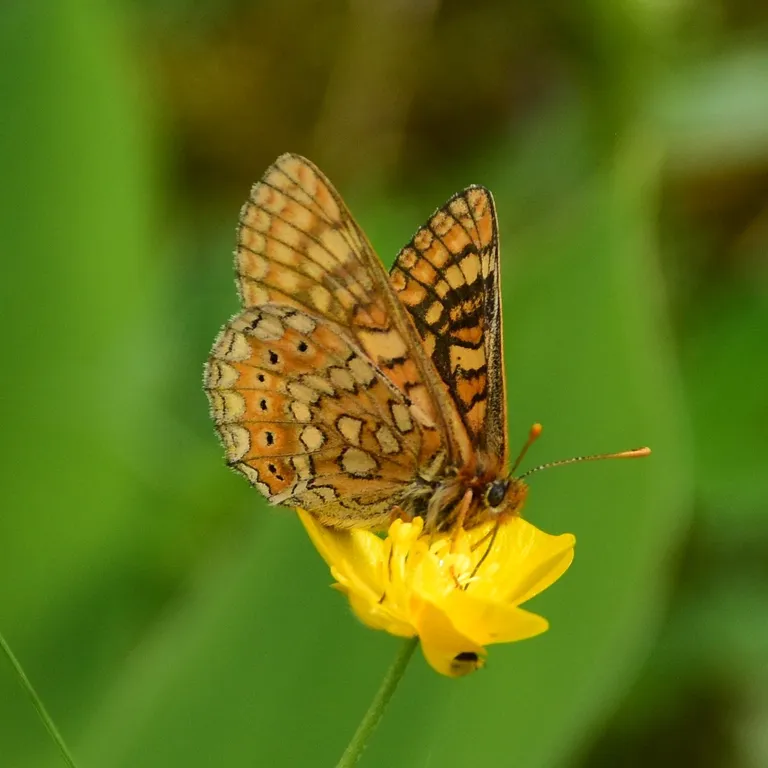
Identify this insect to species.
Euphydryas aurinia
